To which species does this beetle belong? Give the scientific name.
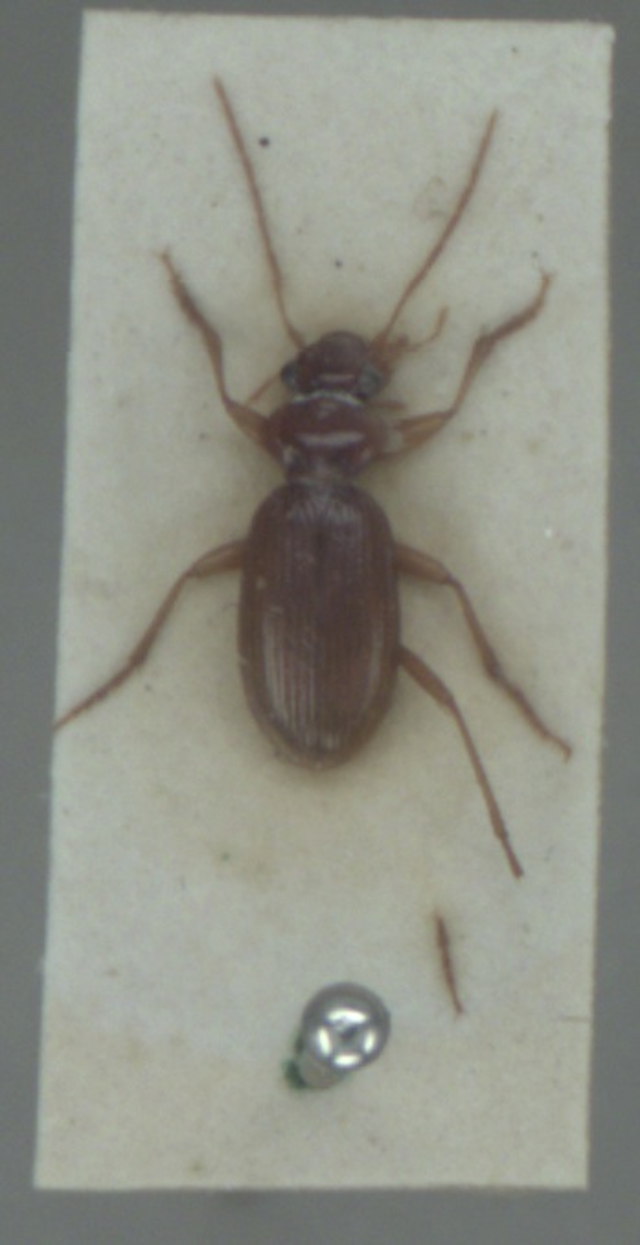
Leistus ferrugineus
